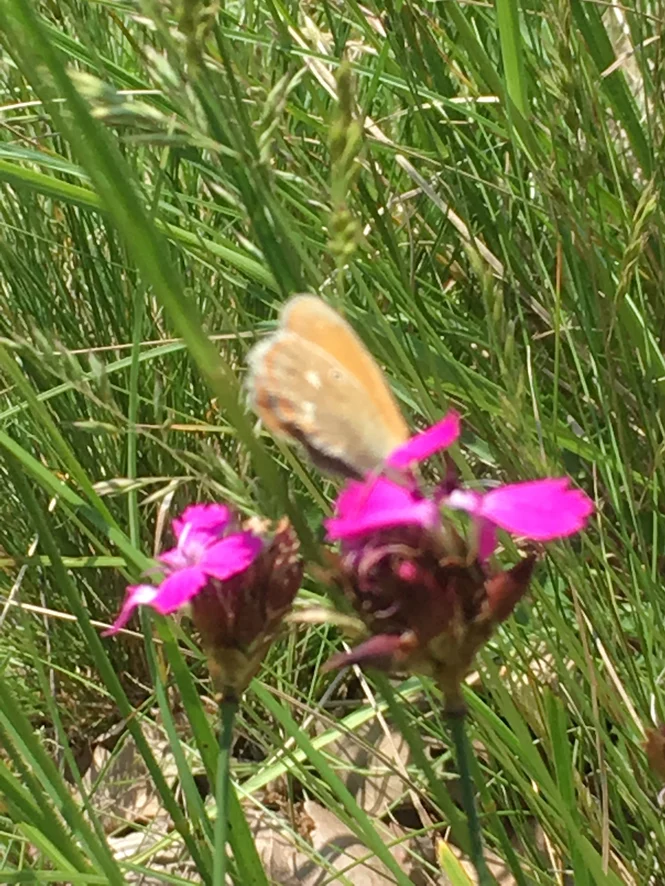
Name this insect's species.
Coenonympha glycerion (also Coenonympha iphis)
